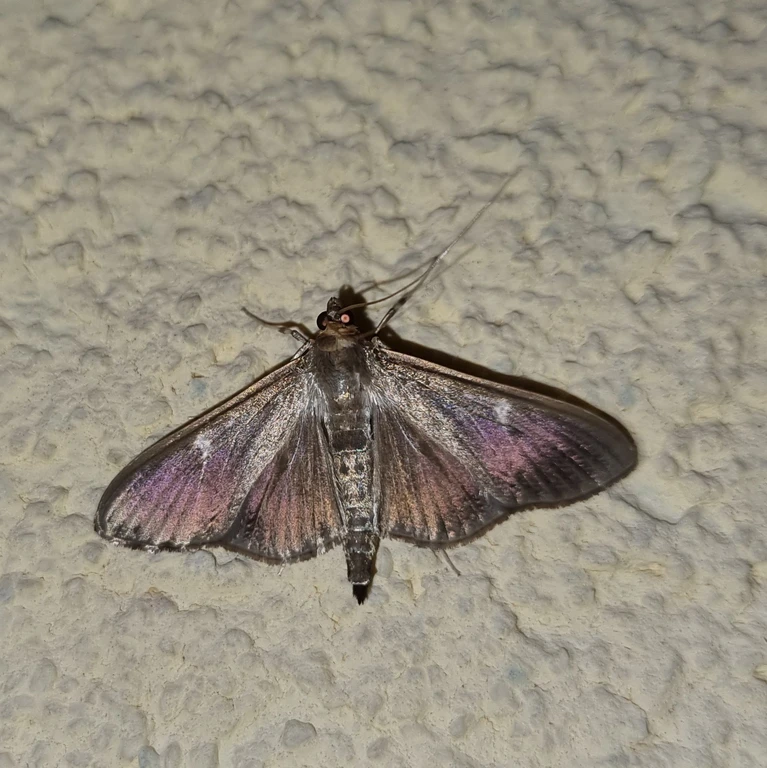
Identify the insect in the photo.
Cydalima perspectalis
